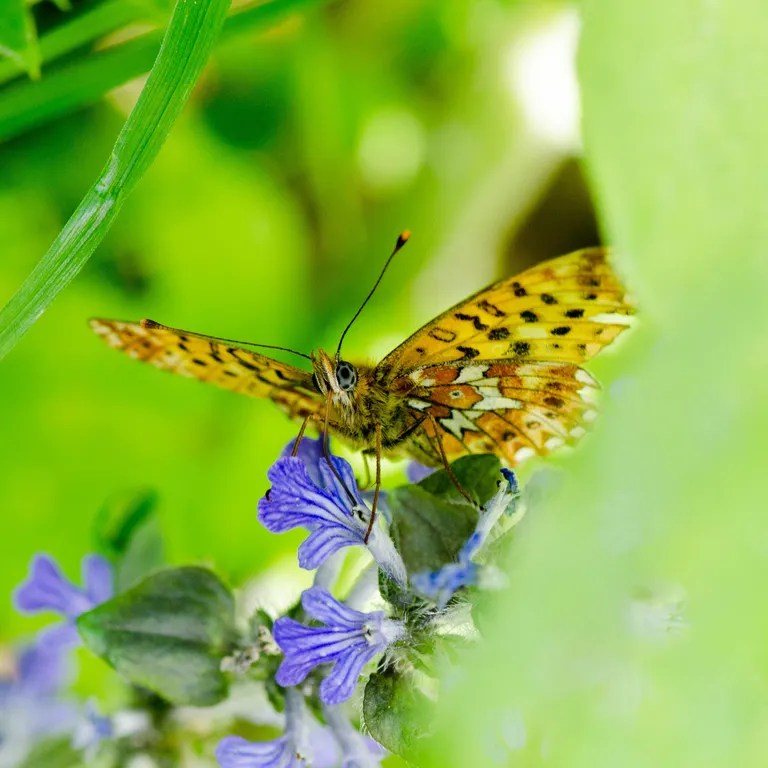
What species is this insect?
Boloria euphrosyne (also Clossiana euphrosyne)
